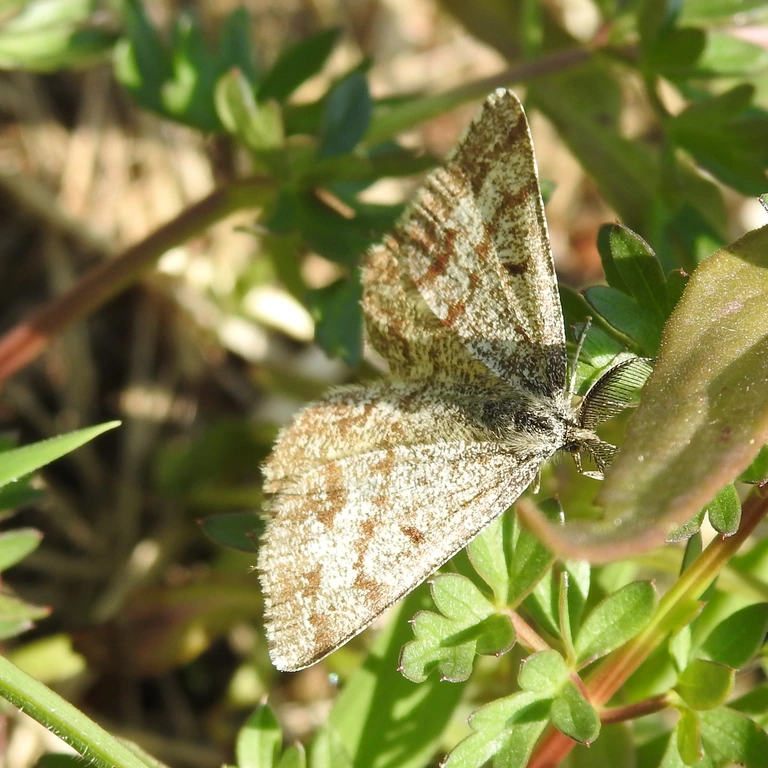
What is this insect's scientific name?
Ematurga atomaria
